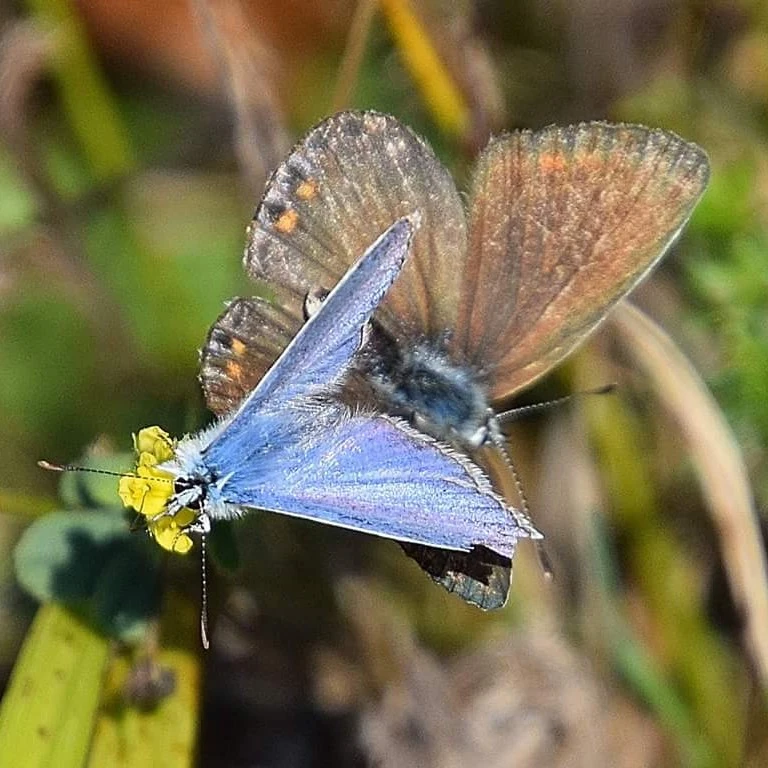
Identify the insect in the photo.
Polyommatus icarus
